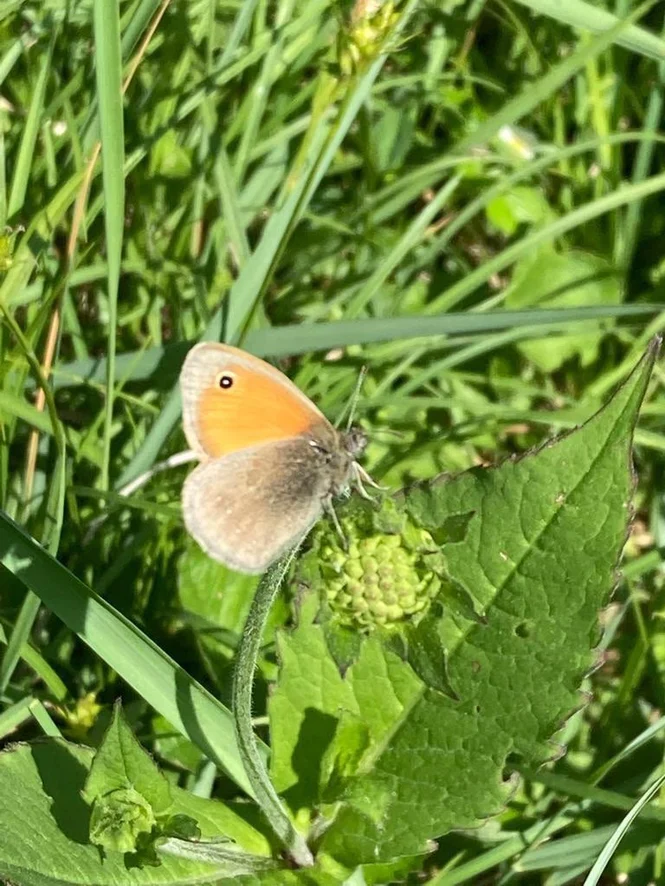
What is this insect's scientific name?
Coenonympha pamphilus
